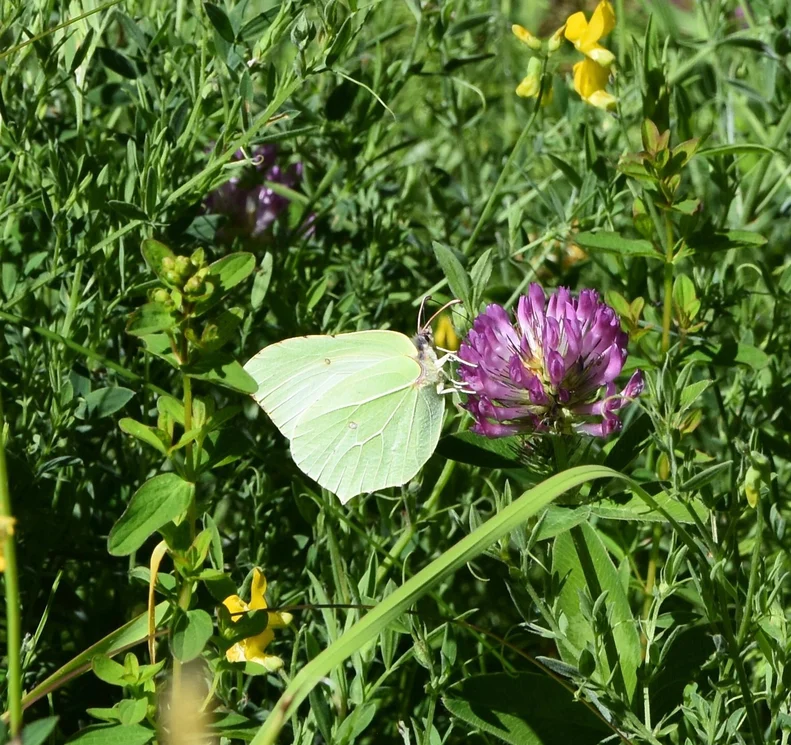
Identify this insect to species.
Gonepteryx rhamni
